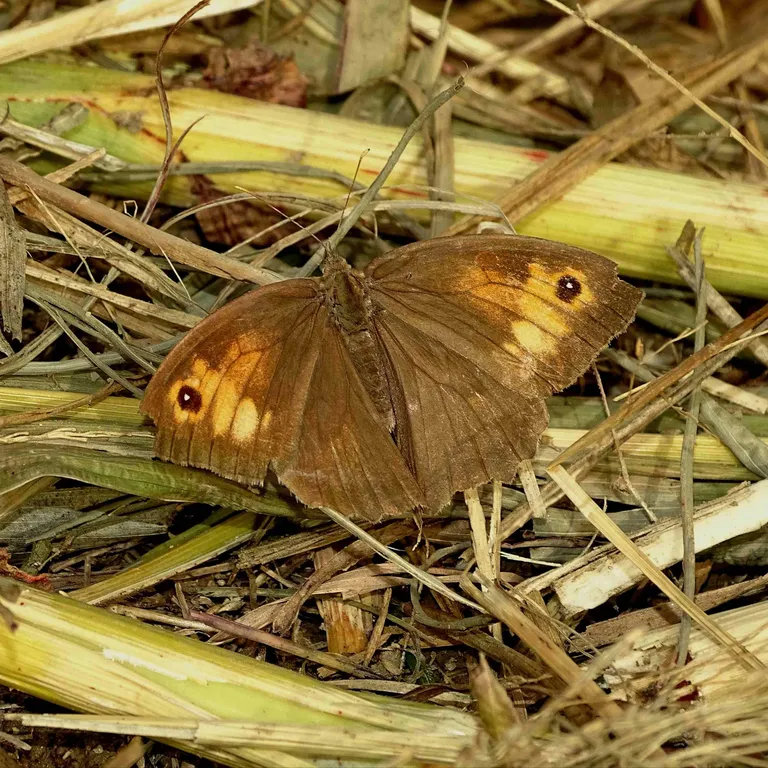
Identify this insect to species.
Maniola jurtina
